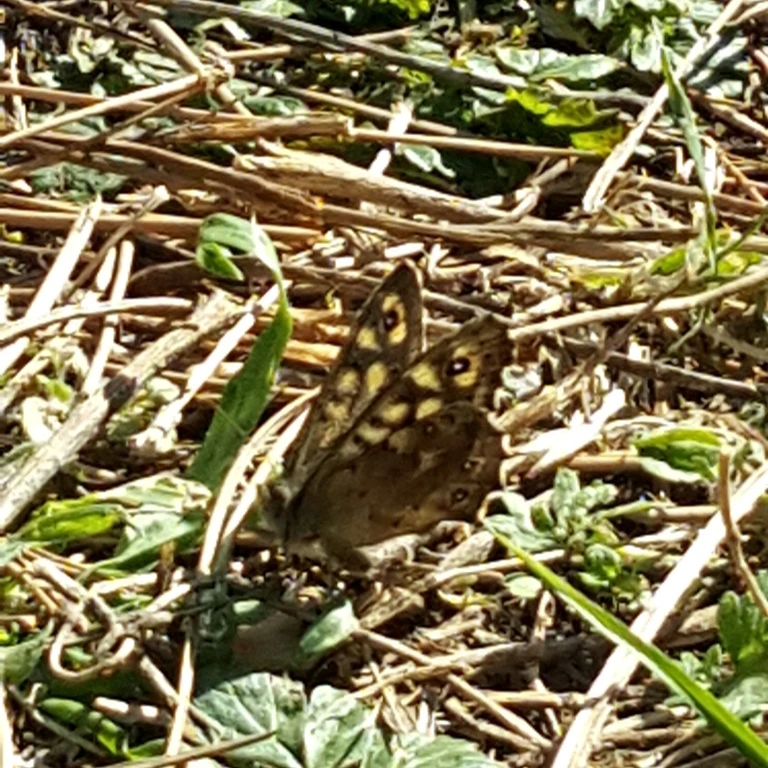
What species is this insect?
Pararge aegeria
